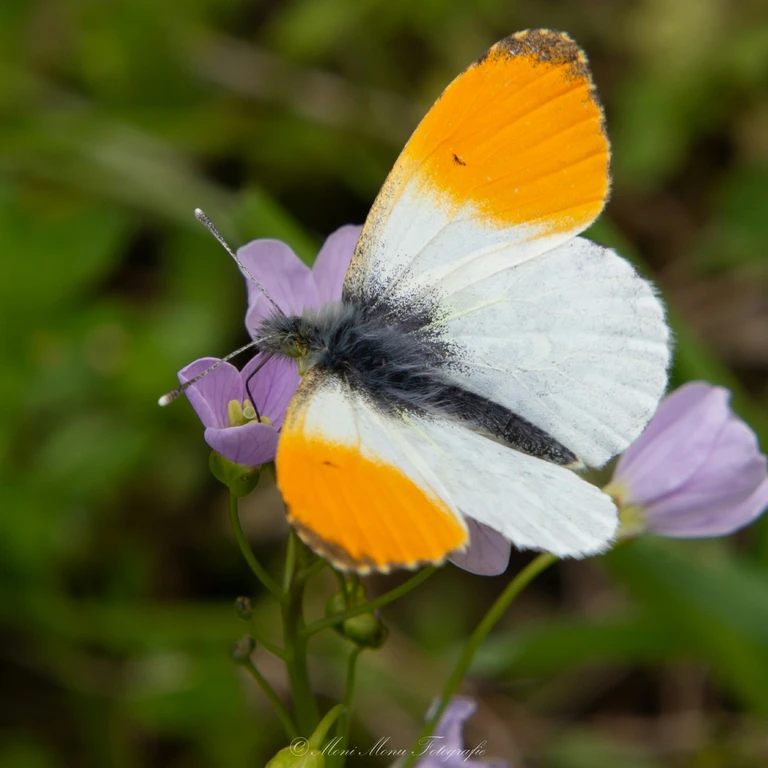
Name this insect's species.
Anthocharis cardamines
